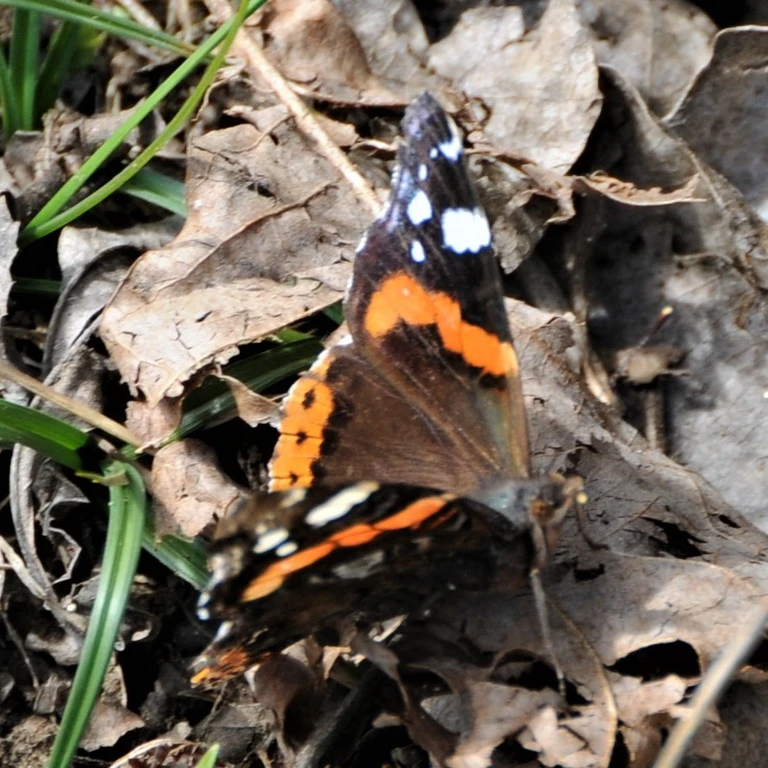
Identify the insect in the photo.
Vanessa atalanta
